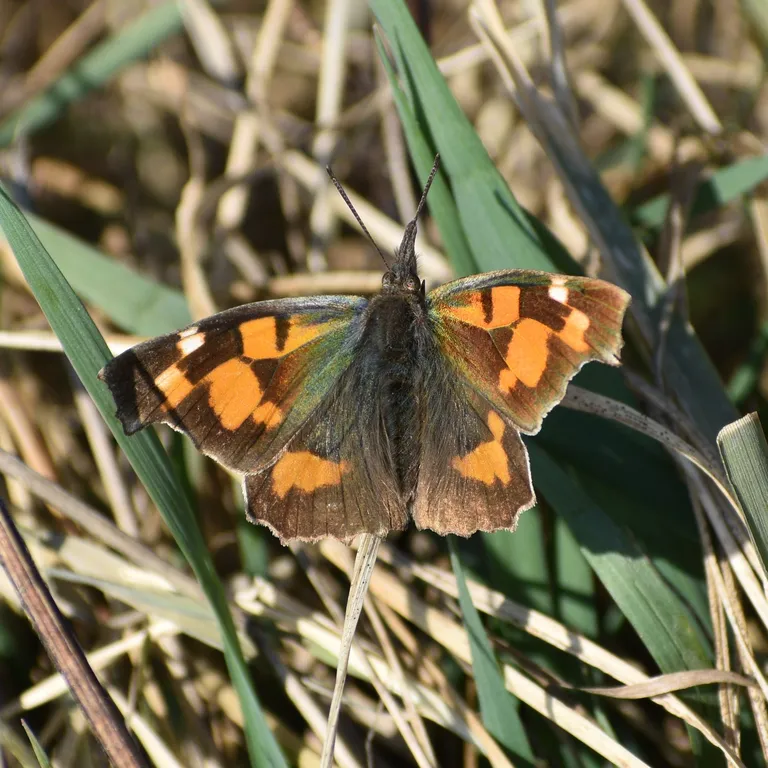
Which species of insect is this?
Libythea celtis
